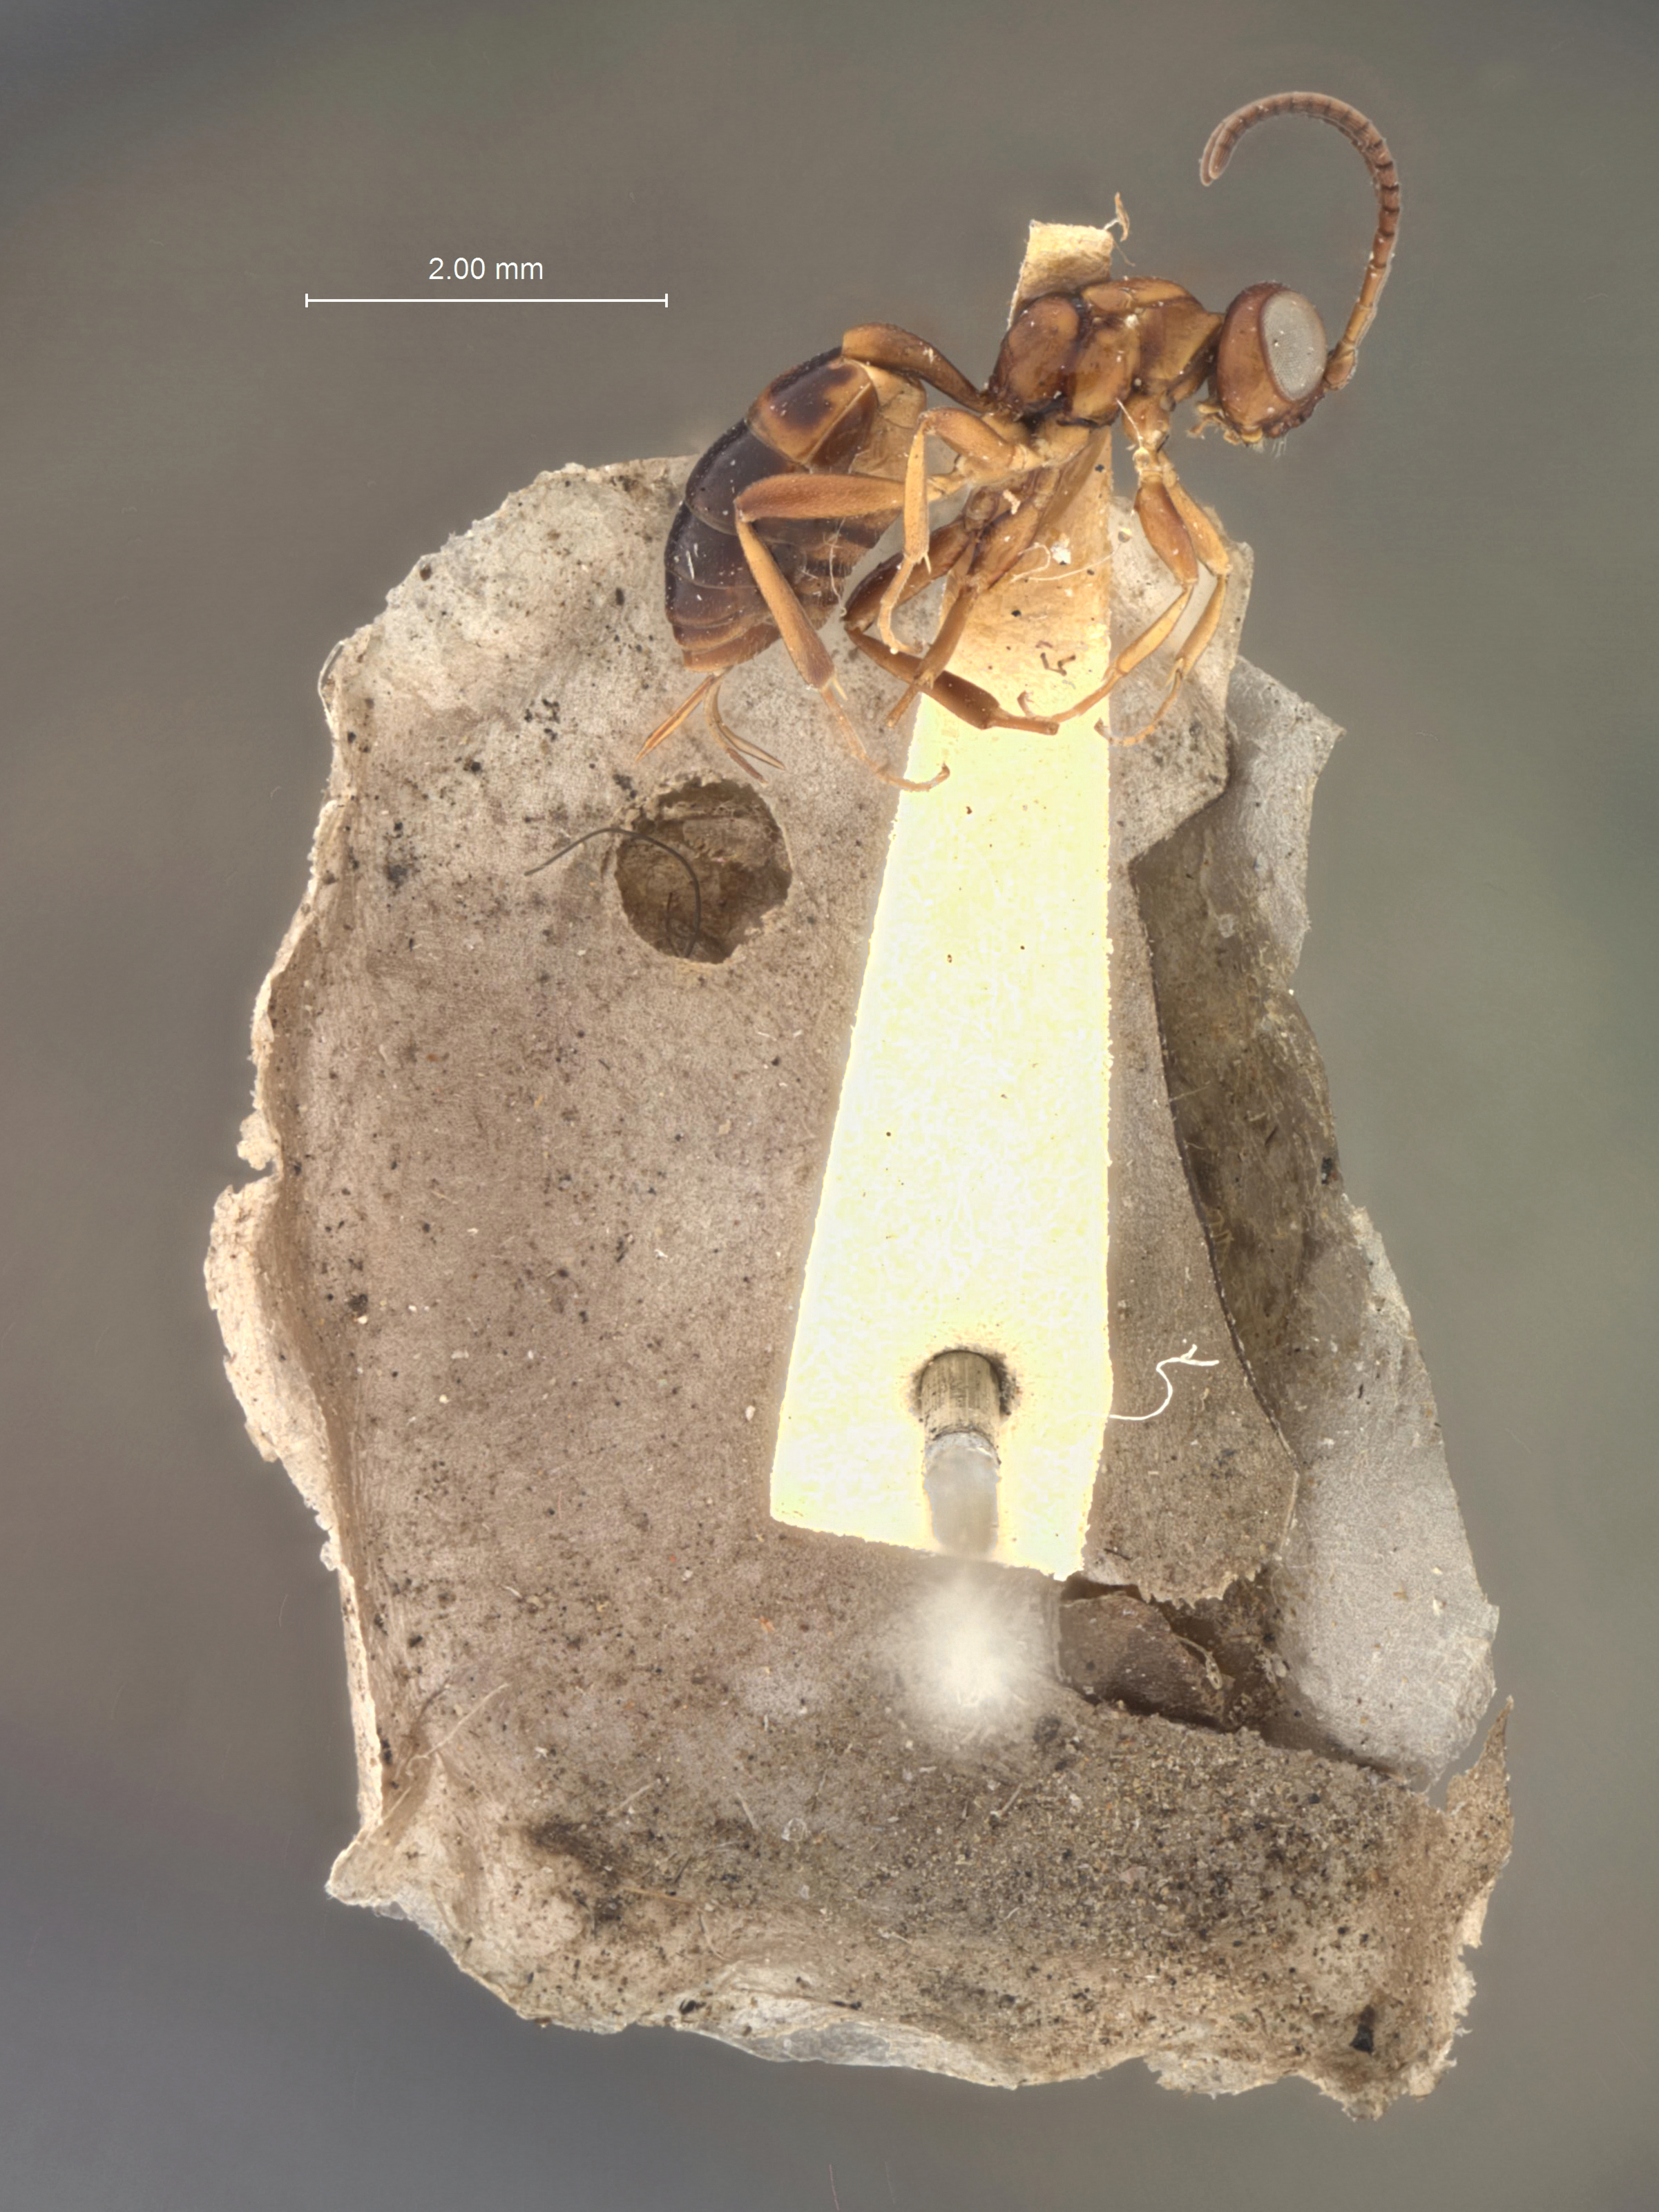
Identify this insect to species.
Pezomachus micariae
